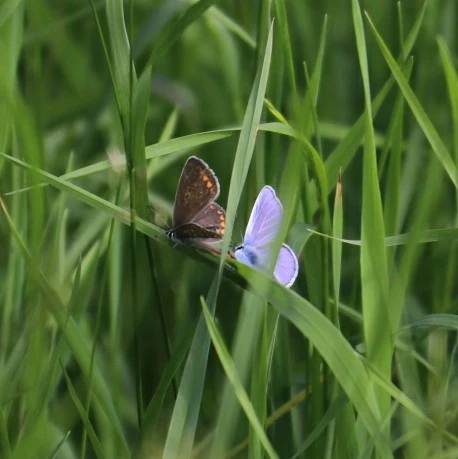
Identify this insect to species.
Polyommatus icarus
